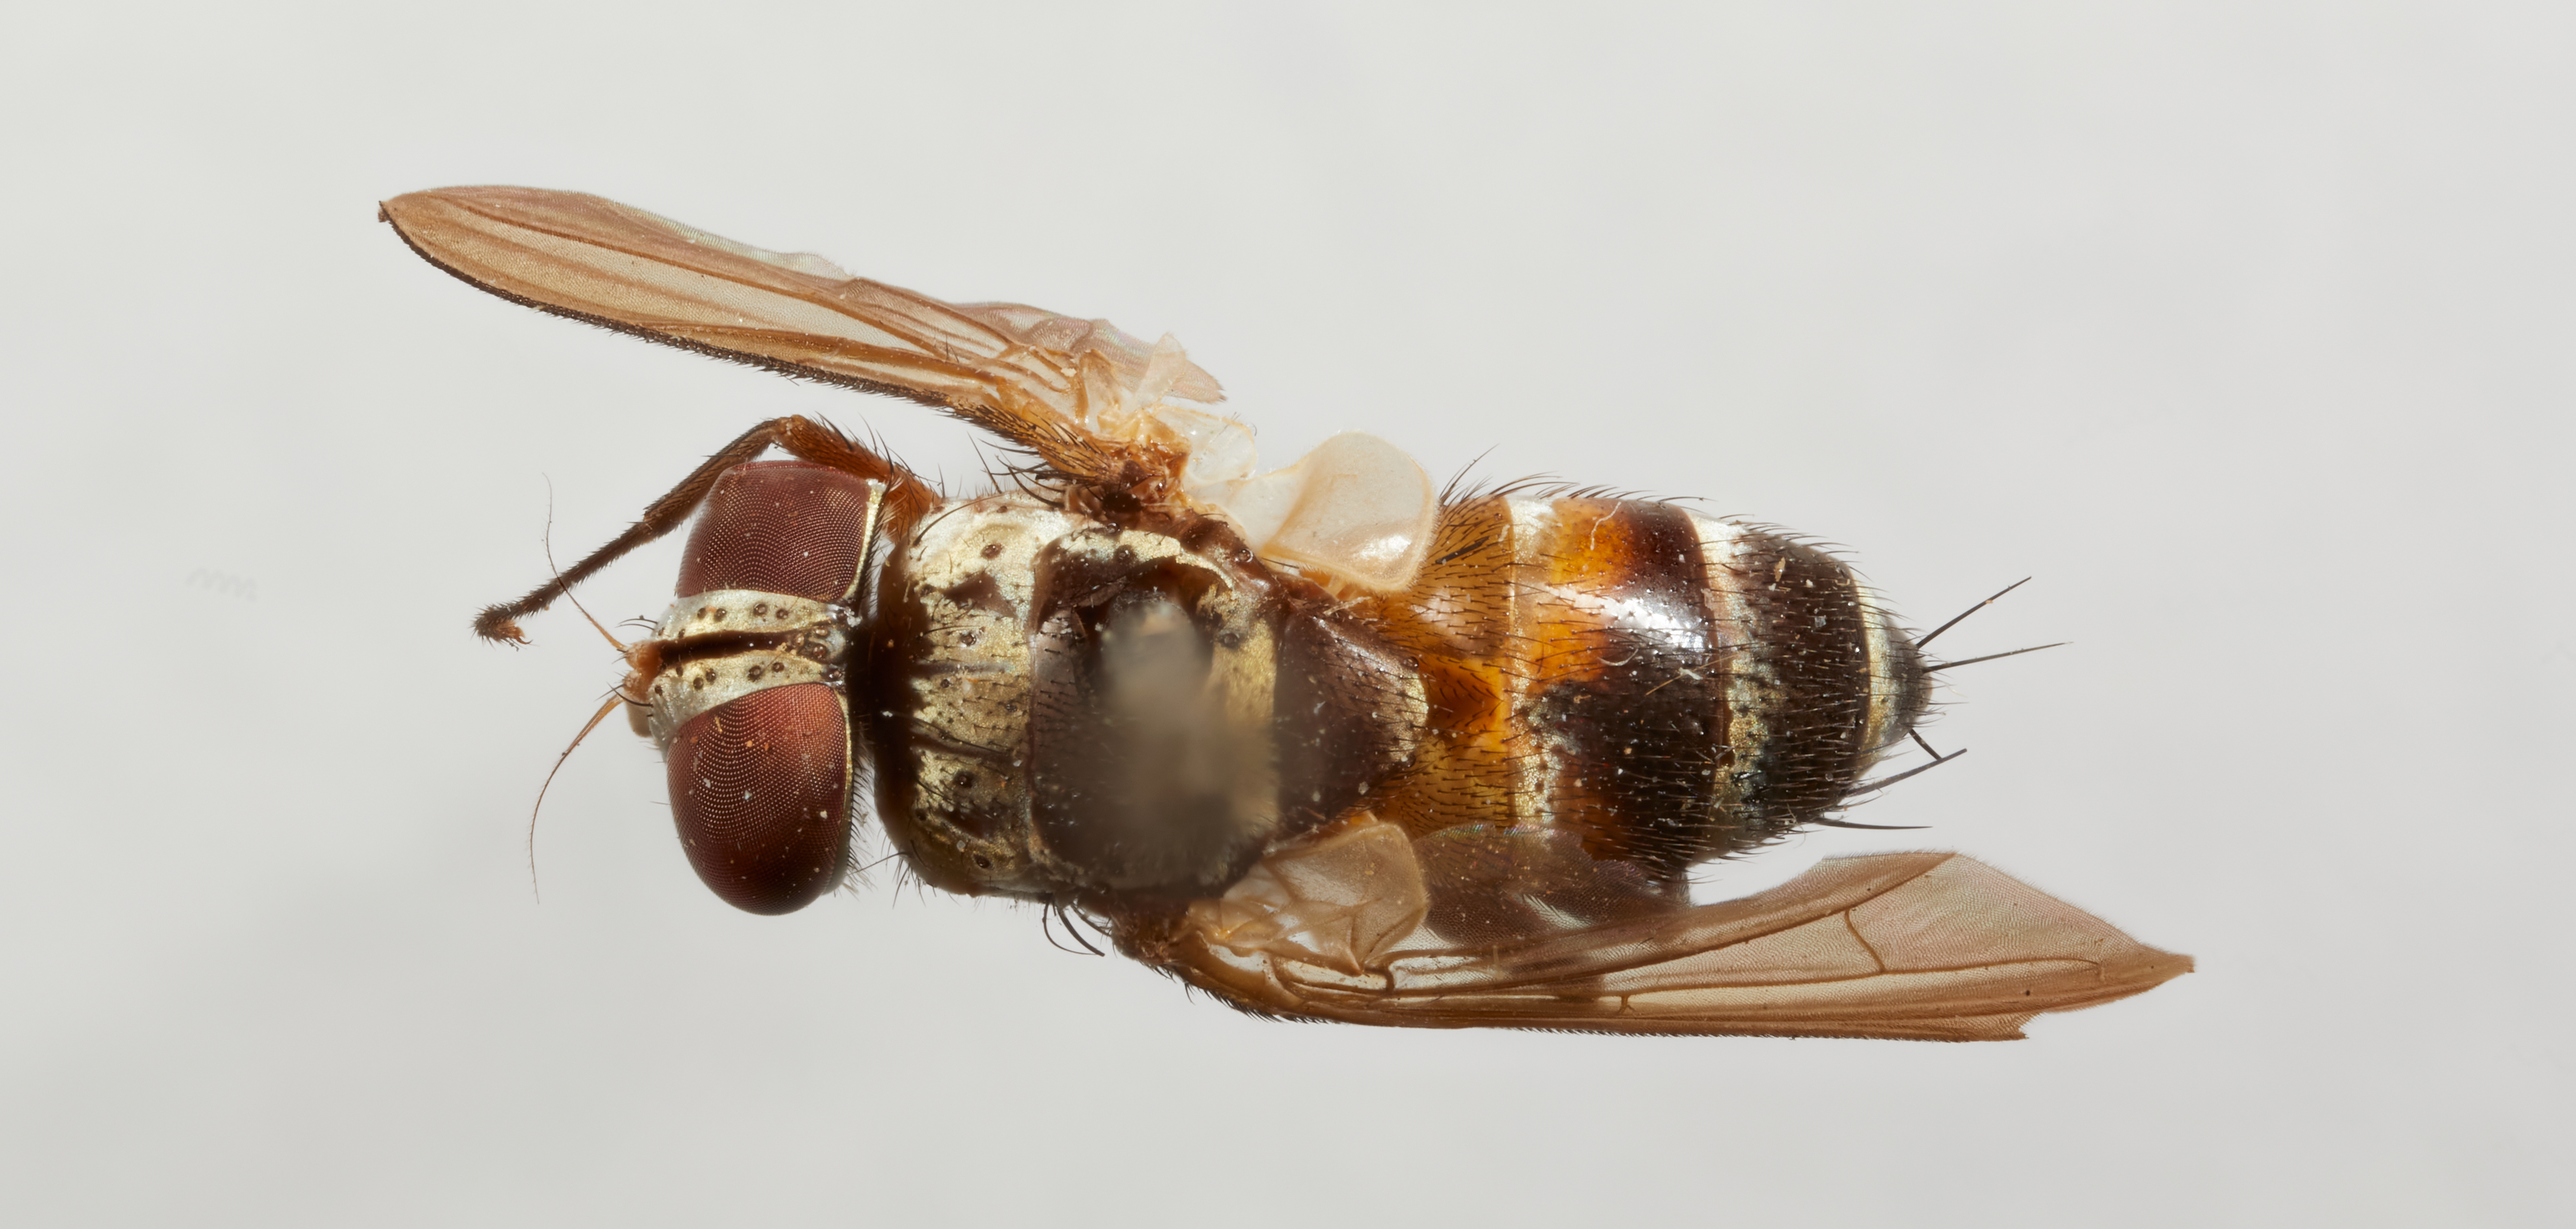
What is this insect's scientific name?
Pseudochaetona polita
